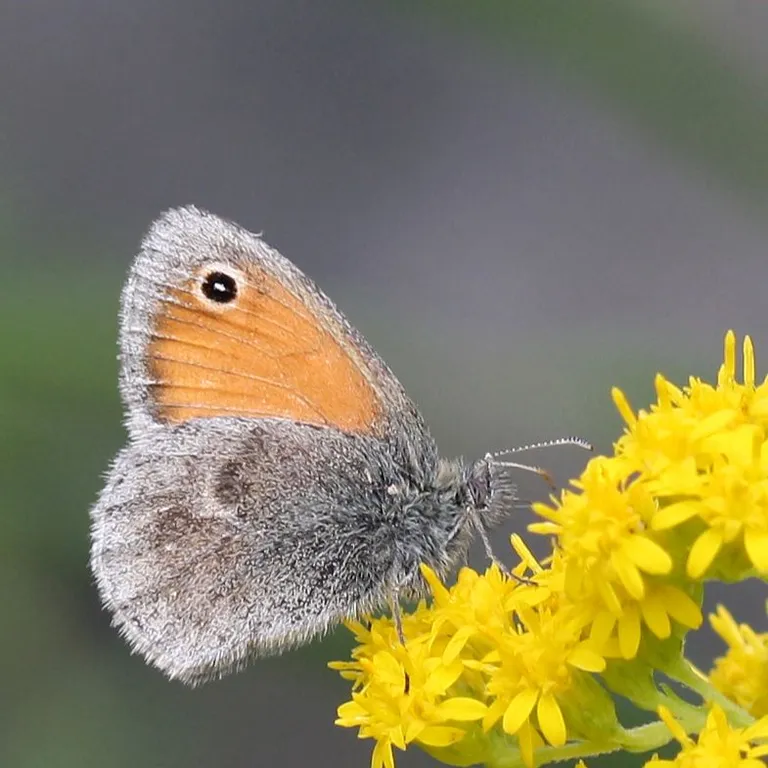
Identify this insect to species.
Coenonympha pamphilus
